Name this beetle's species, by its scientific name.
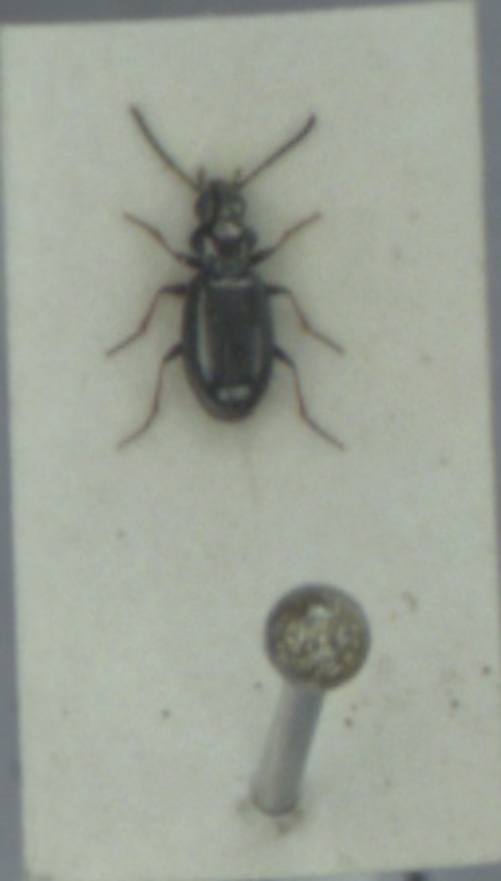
Bembidion lampros
